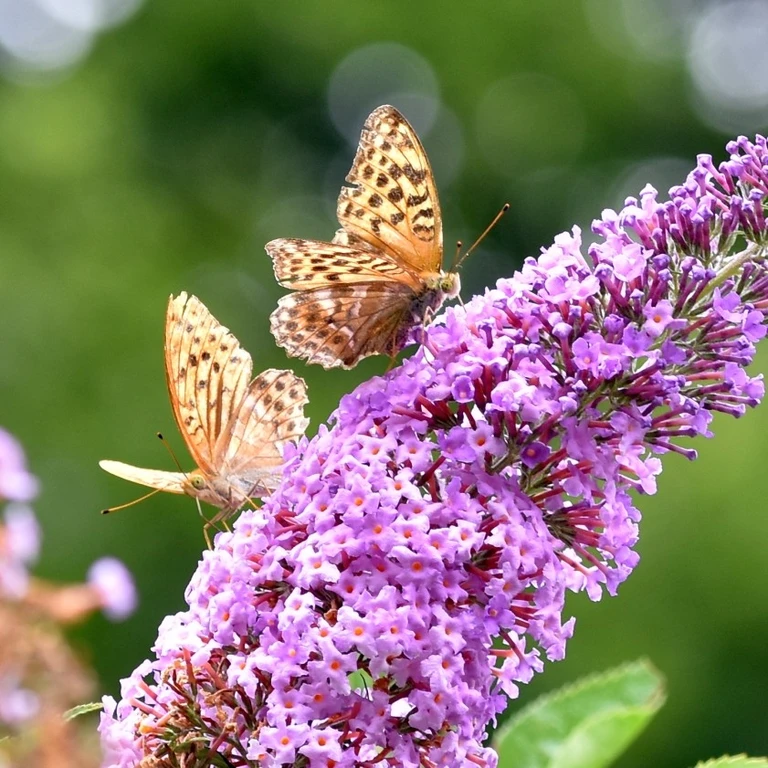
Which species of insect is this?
Argynnis paphia
